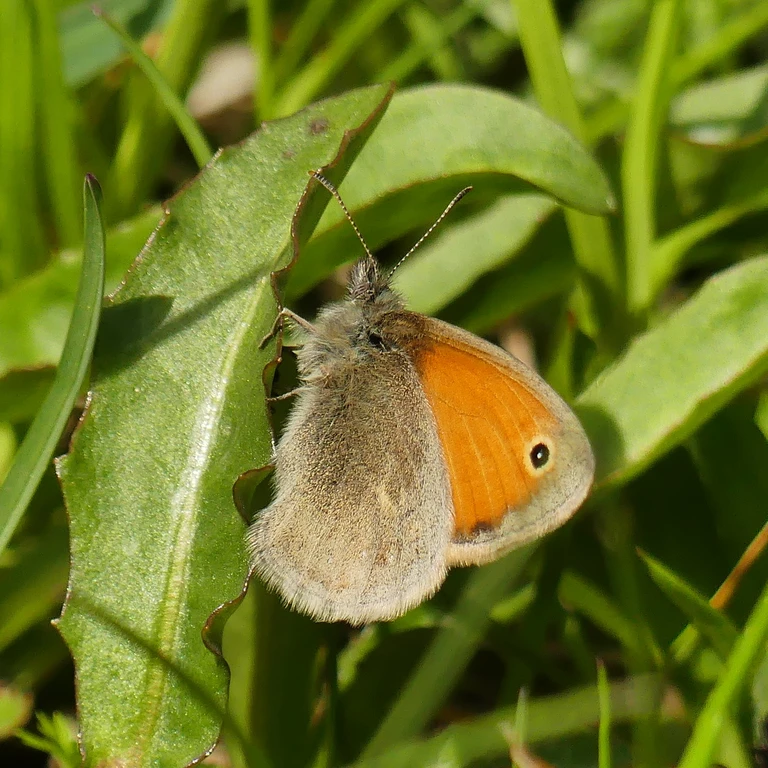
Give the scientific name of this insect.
Coenonympha pamphilus
